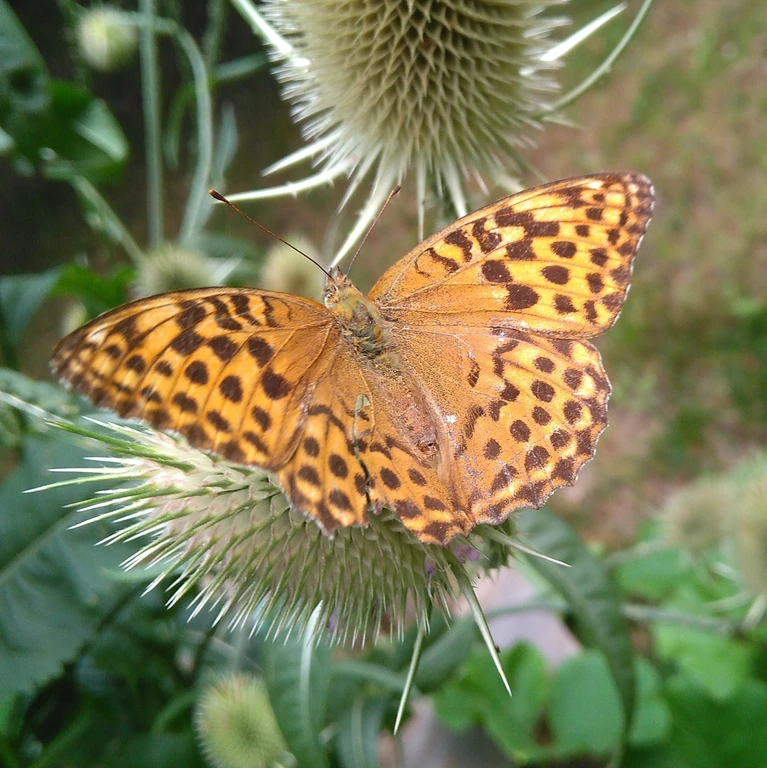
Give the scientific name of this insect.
Argynnis paphia
